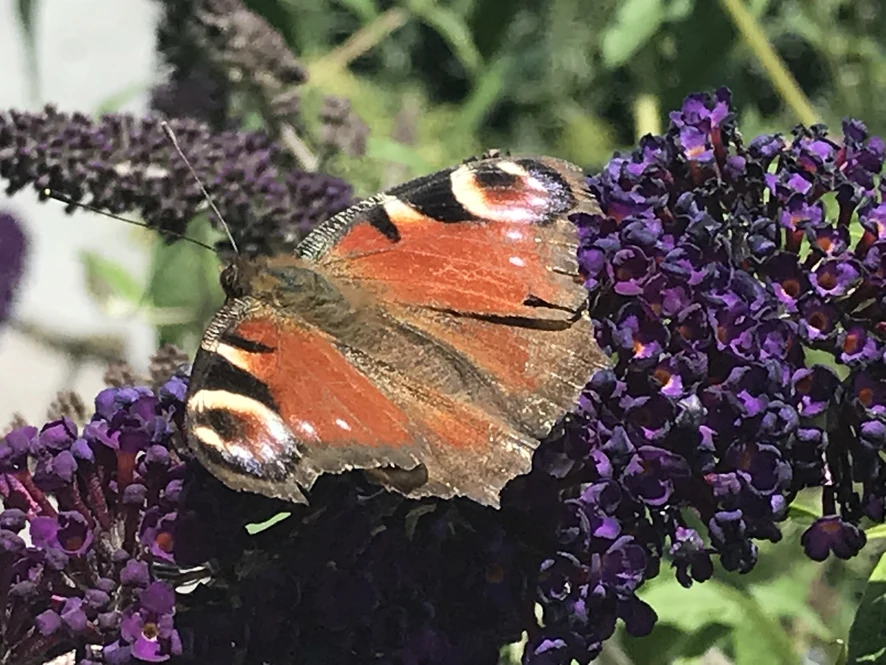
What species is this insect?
Aglais io
